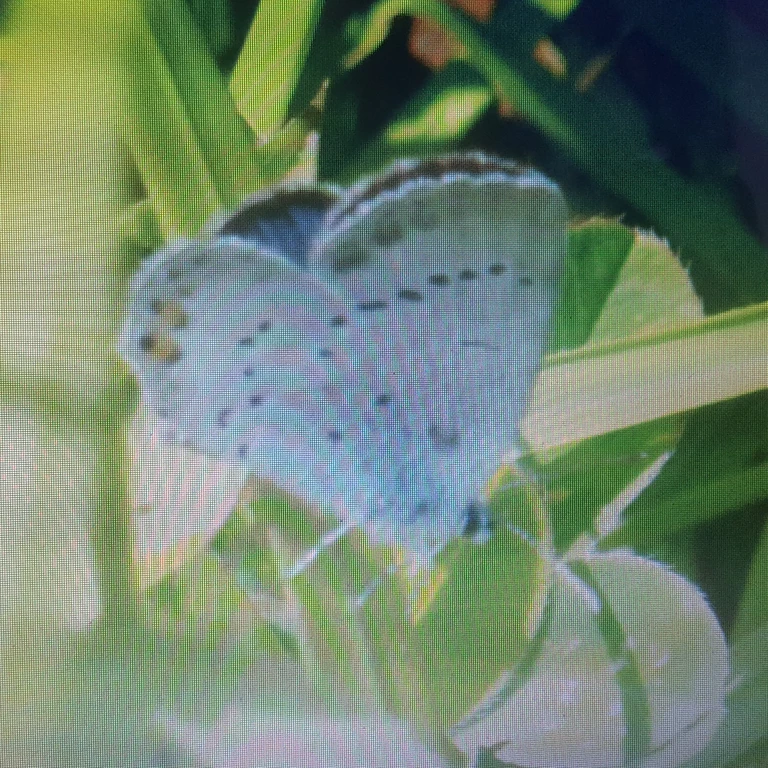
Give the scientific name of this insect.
Cupido argiades (also Elkalyce argiades)
